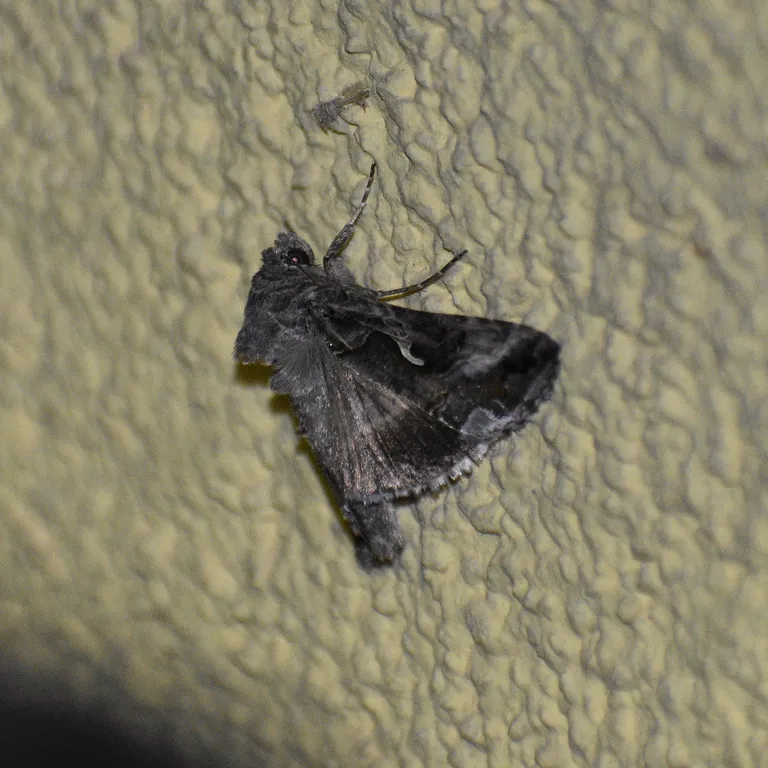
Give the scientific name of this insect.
Autographa gamma
